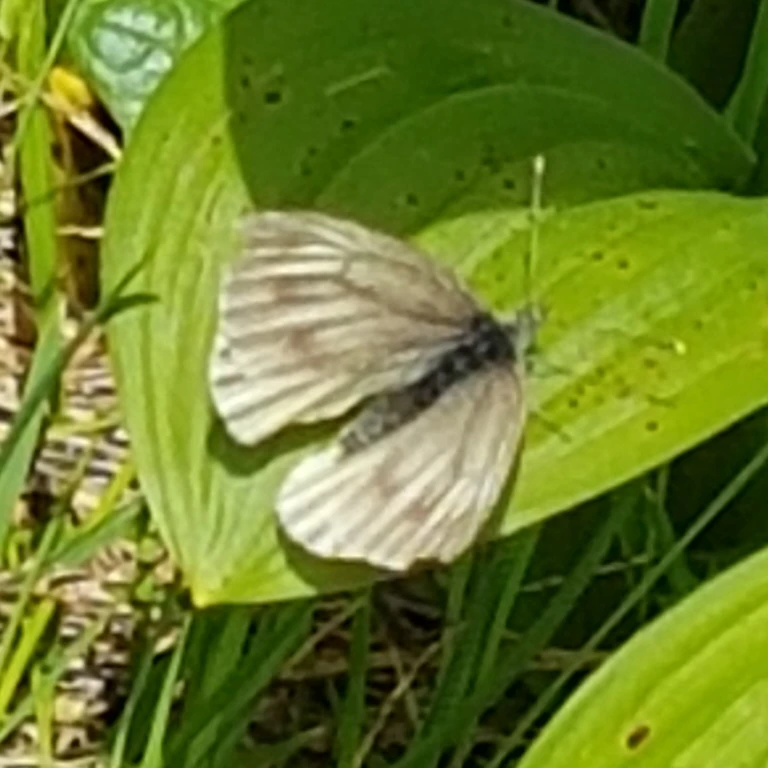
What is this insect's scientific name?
Pieris bryoniae
